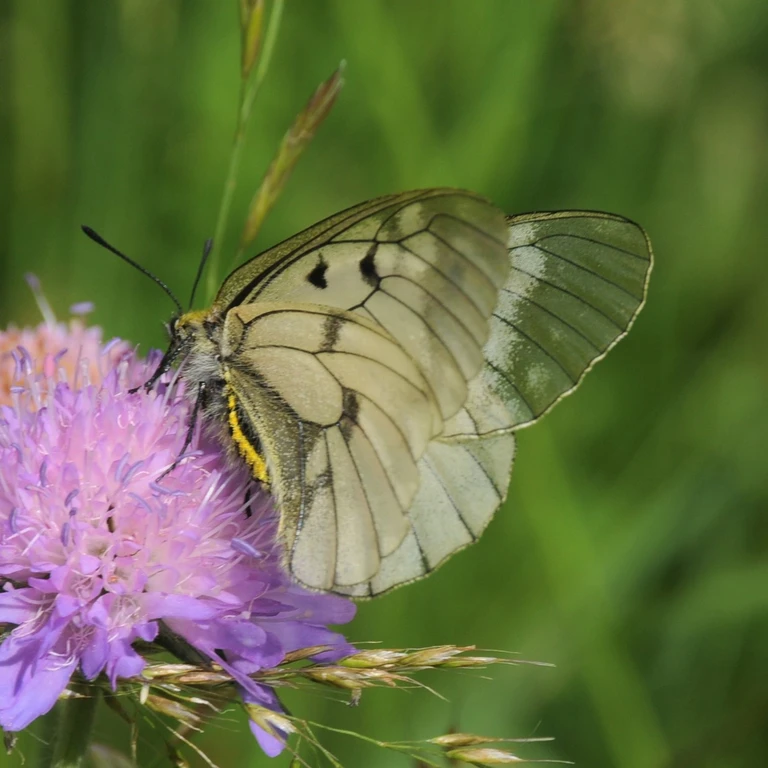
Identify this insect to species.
Parnassius mnemosyne
